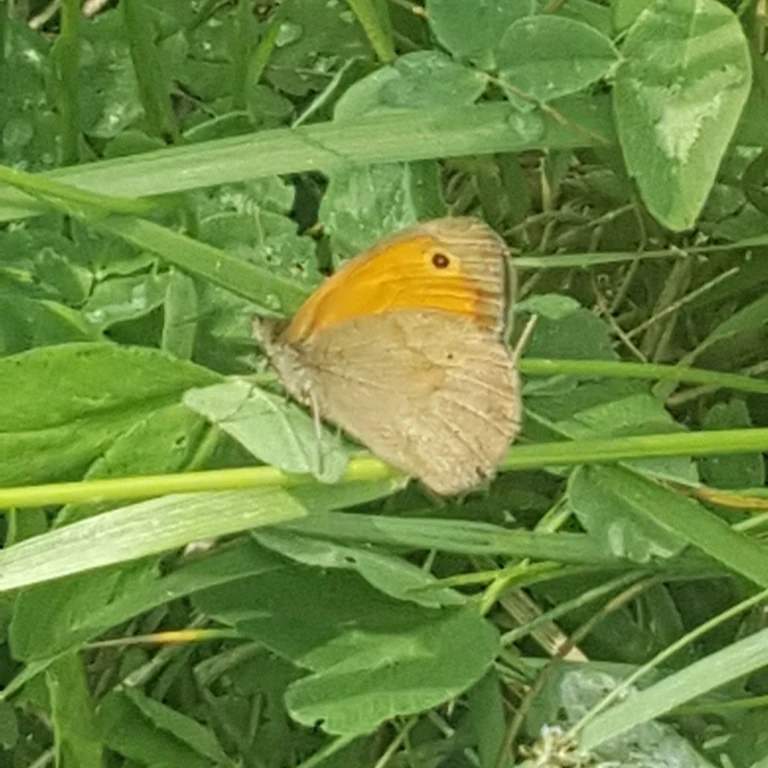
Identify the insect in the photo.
Maniola jurtina
